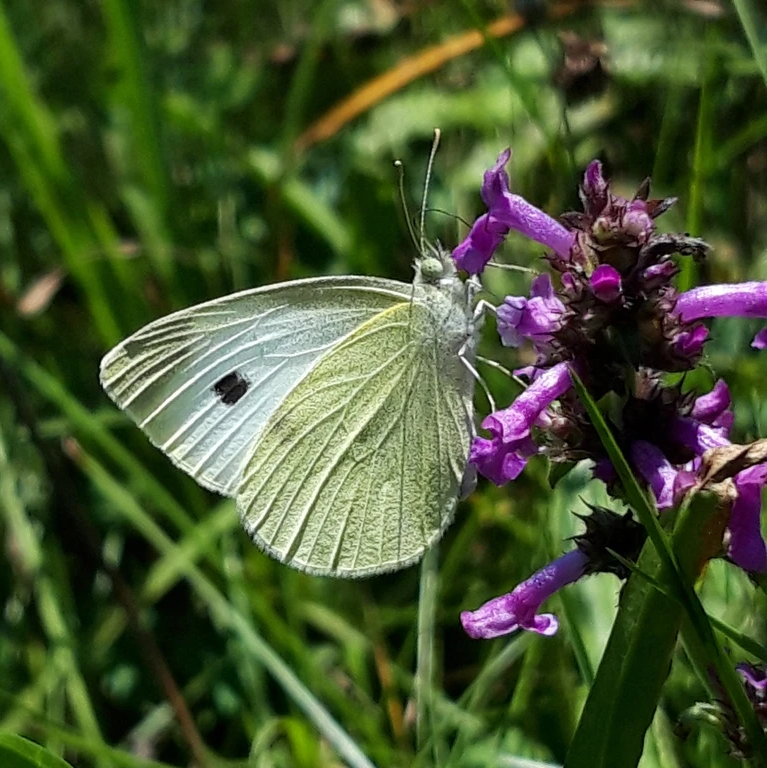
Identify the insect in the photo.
Pieris rapae
